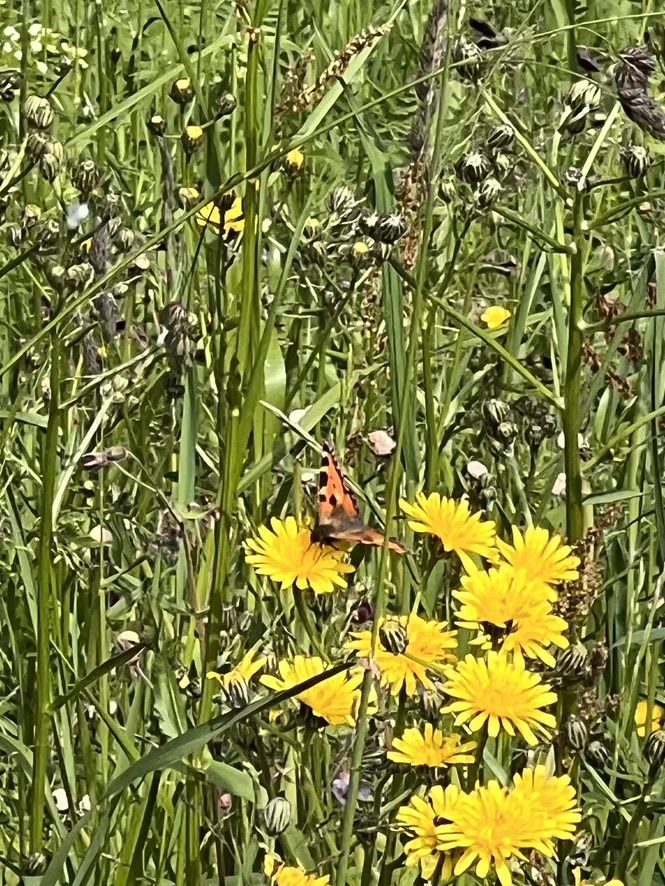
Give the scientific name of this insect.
Aglais urticae
